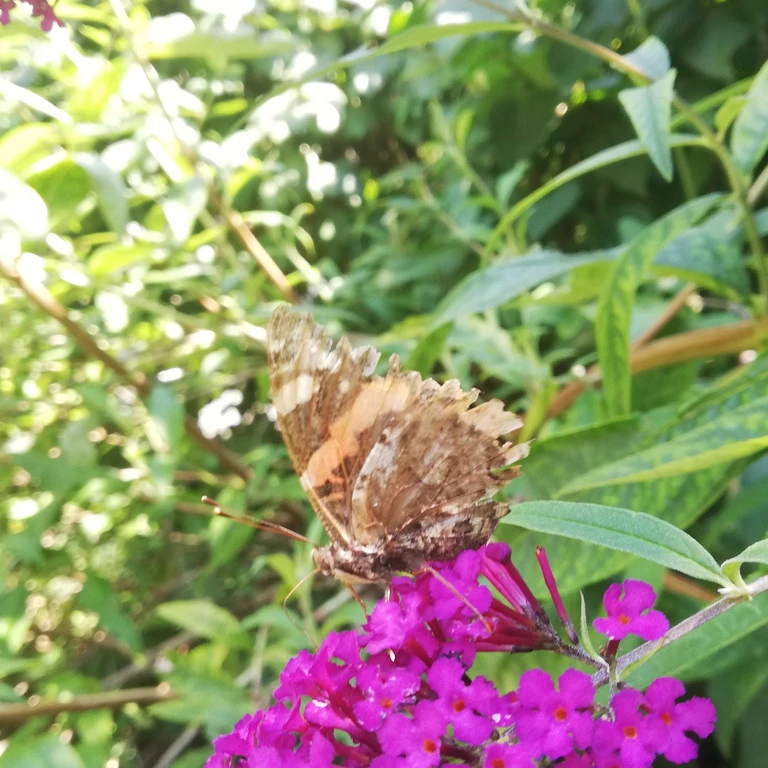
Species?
Vanessa atalanta
